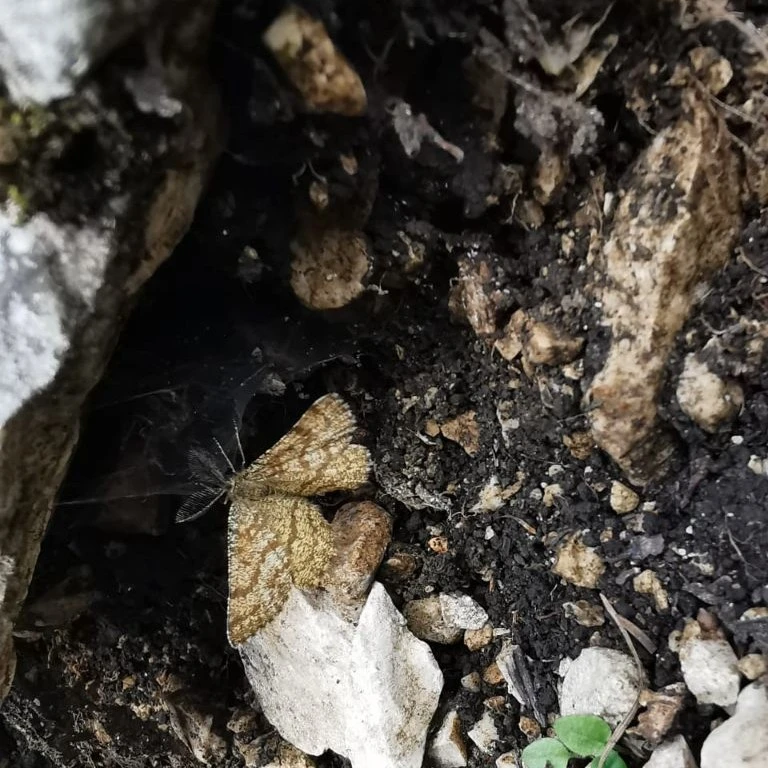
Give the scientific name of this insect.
Ematurga atomaria
